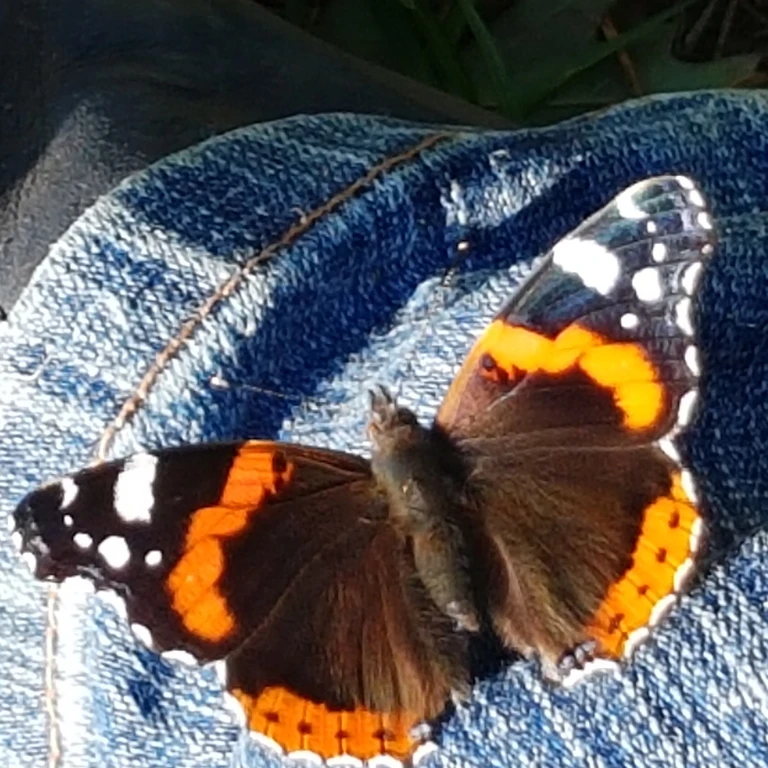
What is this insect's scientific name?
Vanessa atalanta
